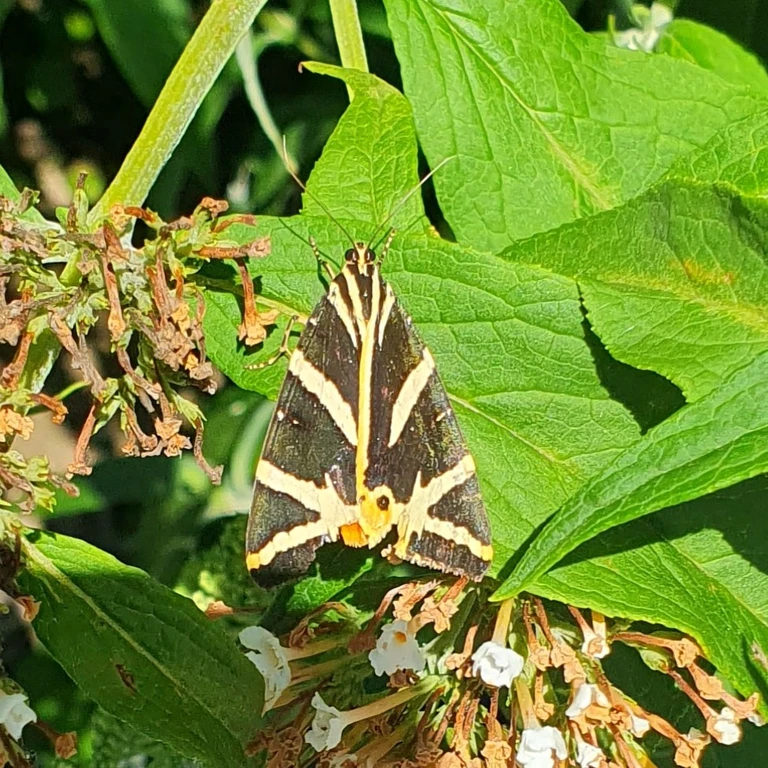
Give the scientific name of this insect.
Euplagia quadripunctaria
